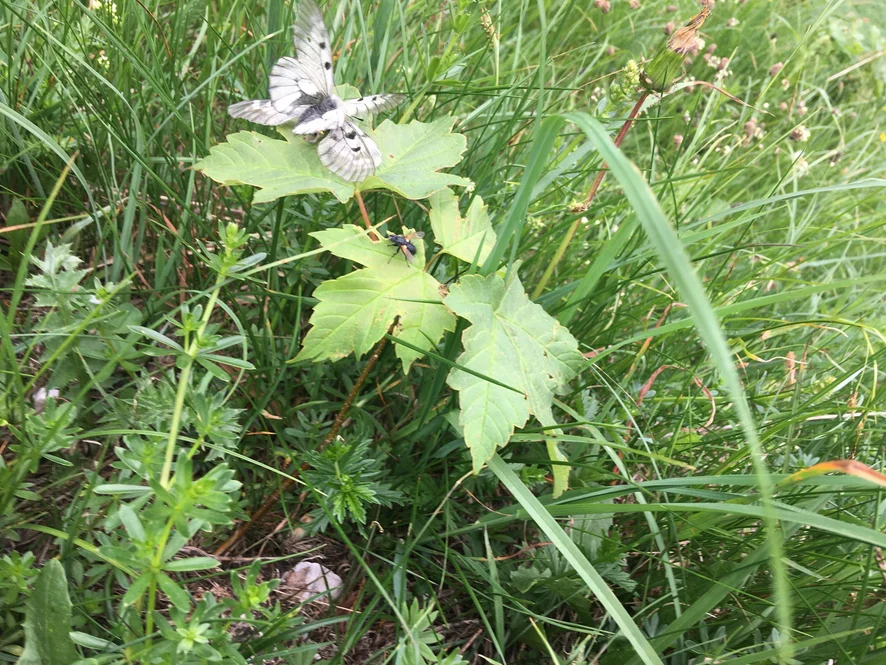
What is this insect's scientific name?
Parnassius mnemosyne
